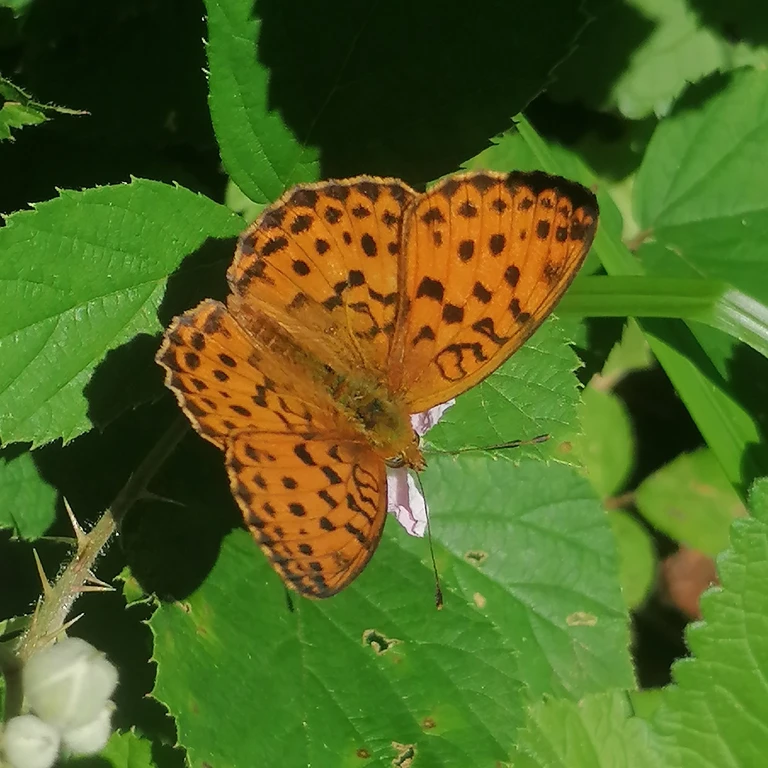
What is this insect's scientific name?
Brenthis daphne
